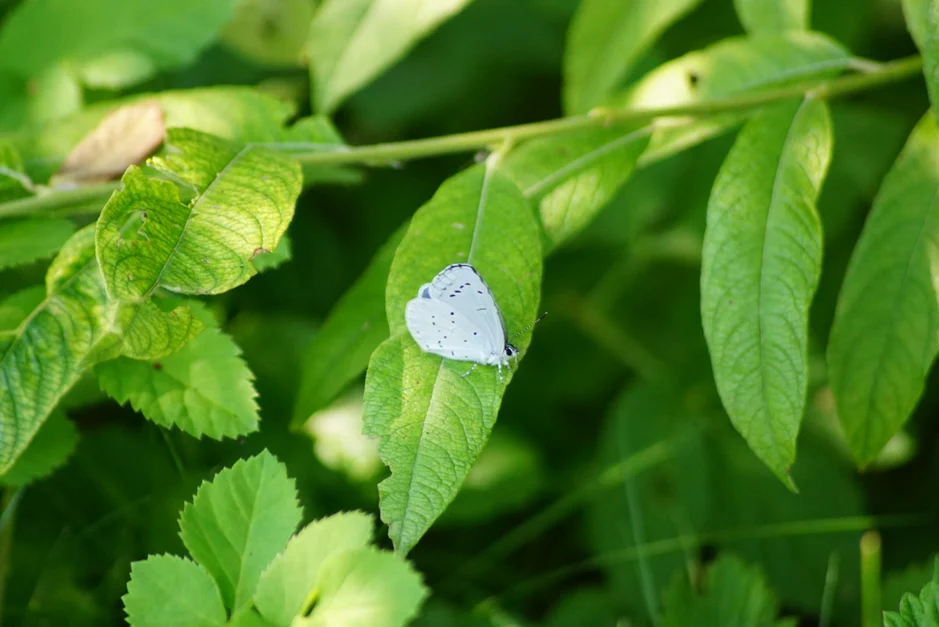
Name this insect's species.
Celastrina argiolus
